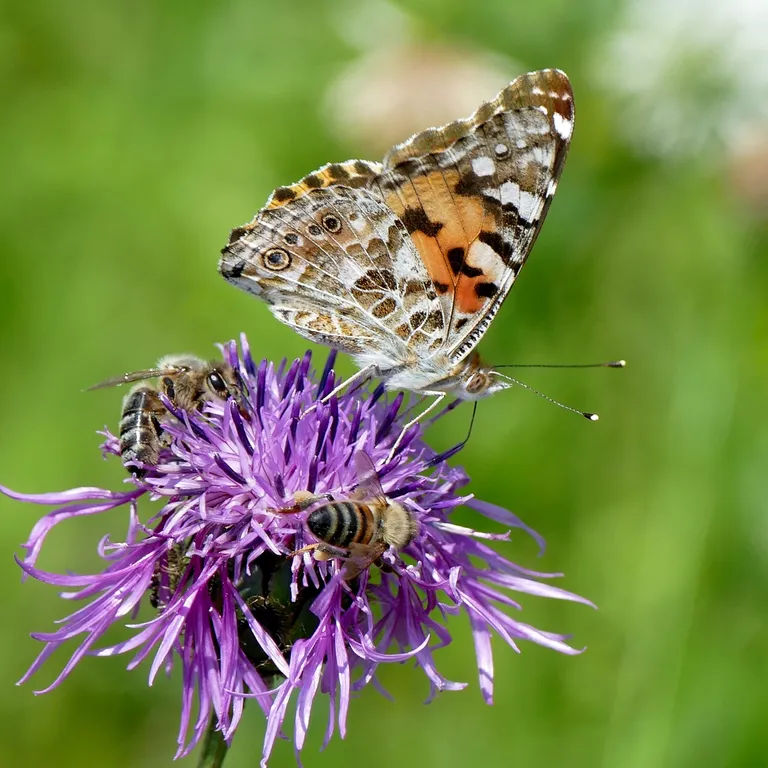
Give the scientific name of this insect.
Vanessa cardui
